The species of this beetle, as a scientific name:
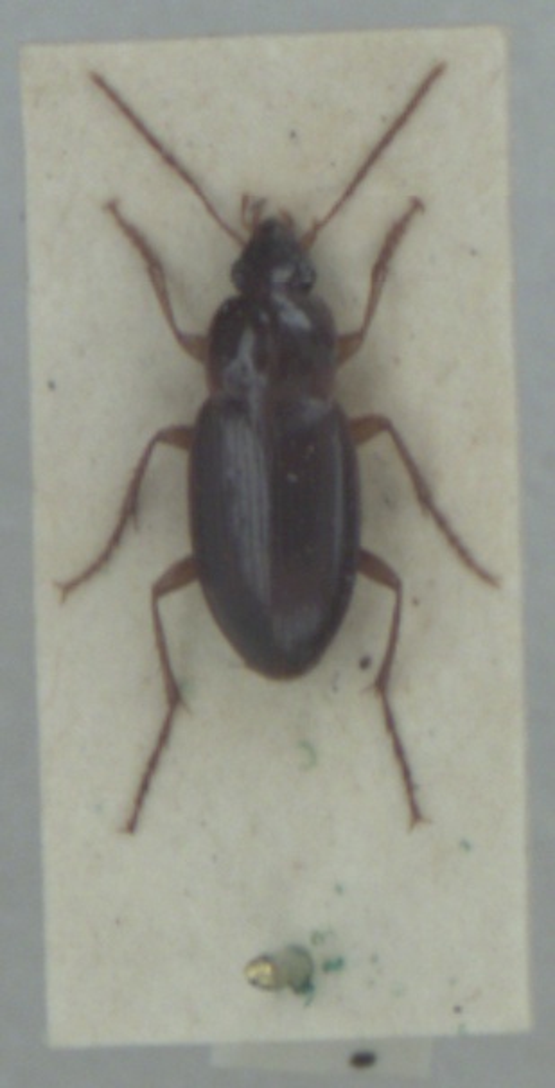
Calathus mollis
